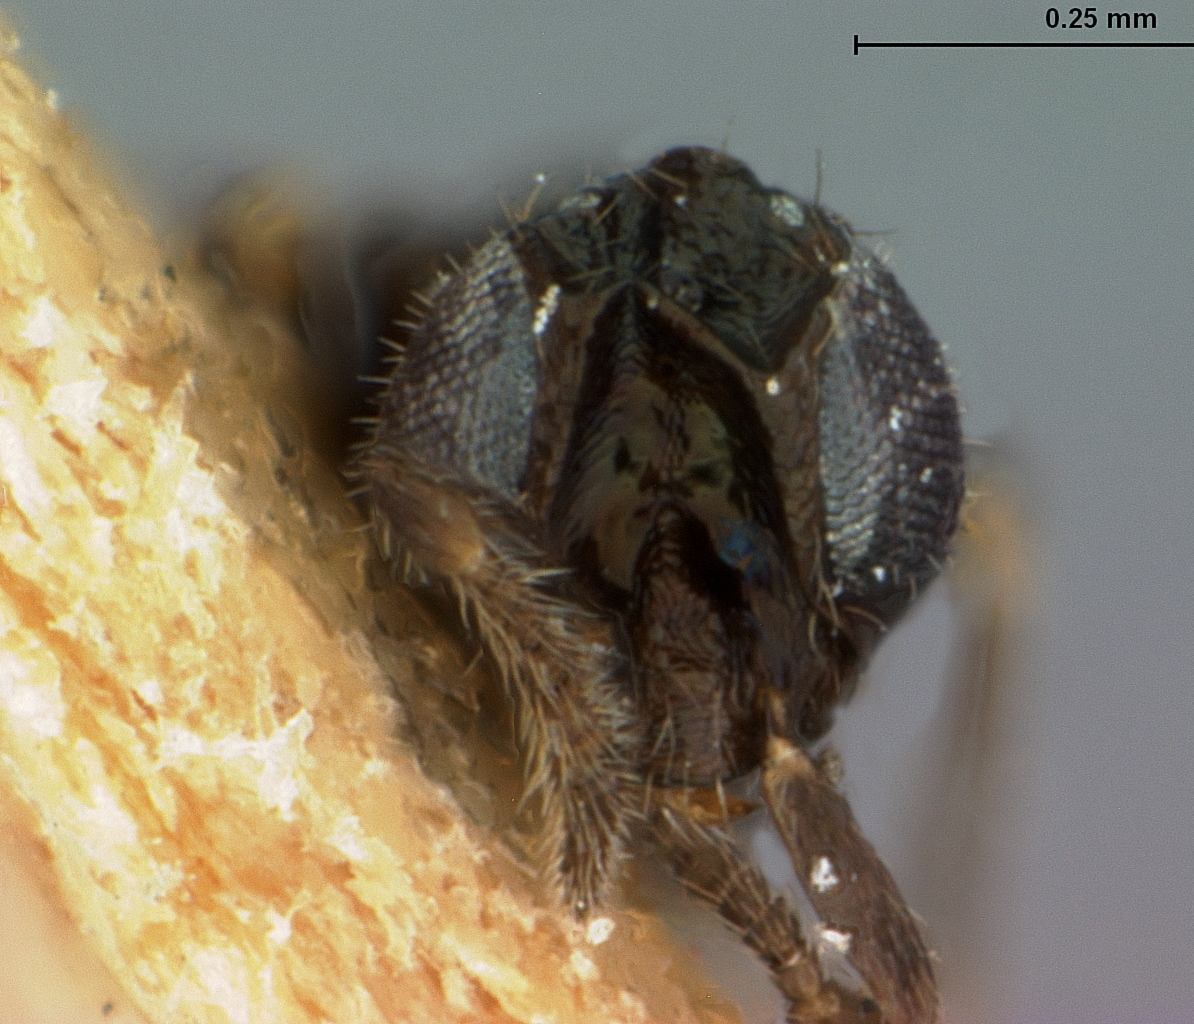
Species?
Barecyntus floridanus
